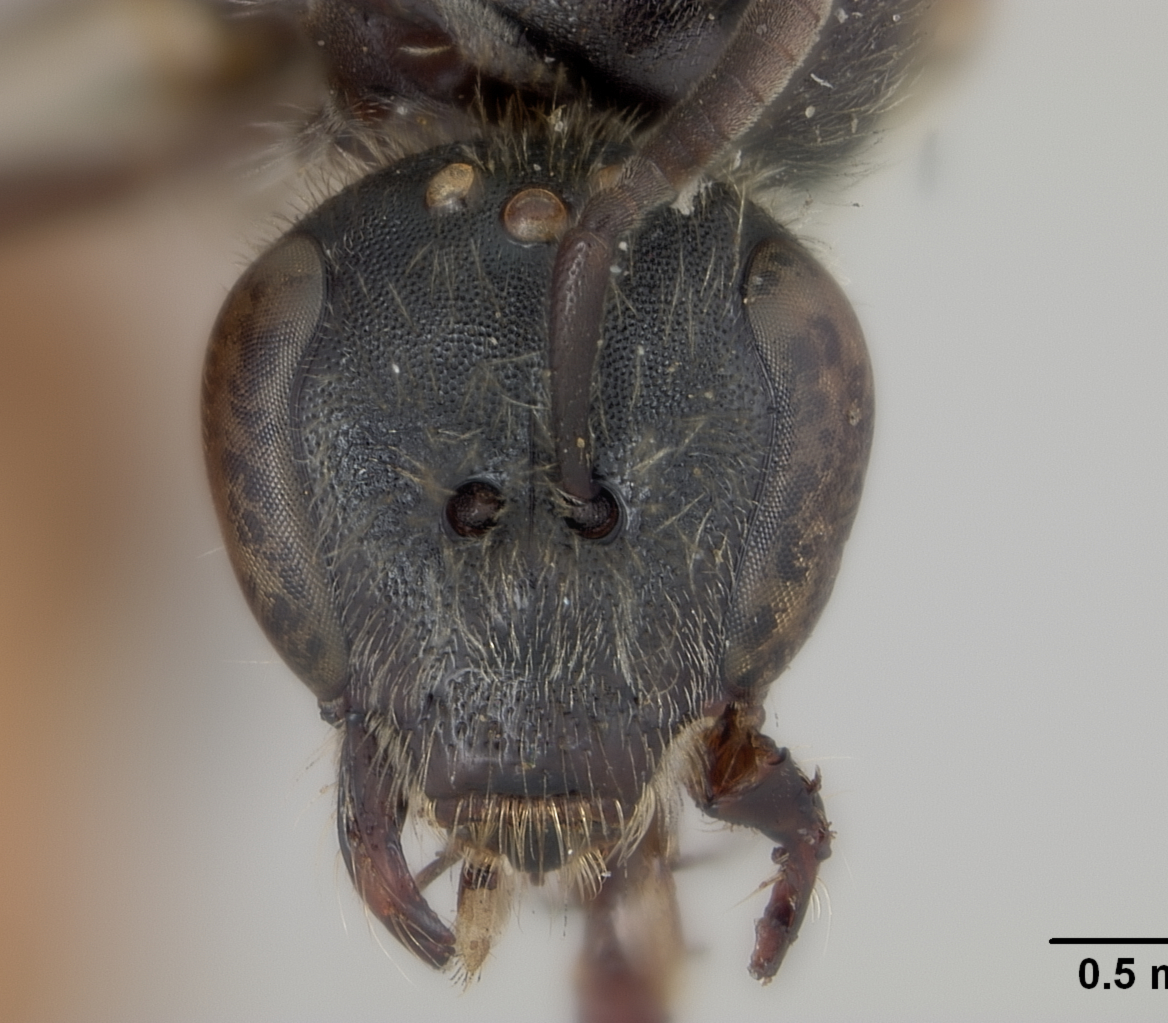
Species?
Halictus matianensis
